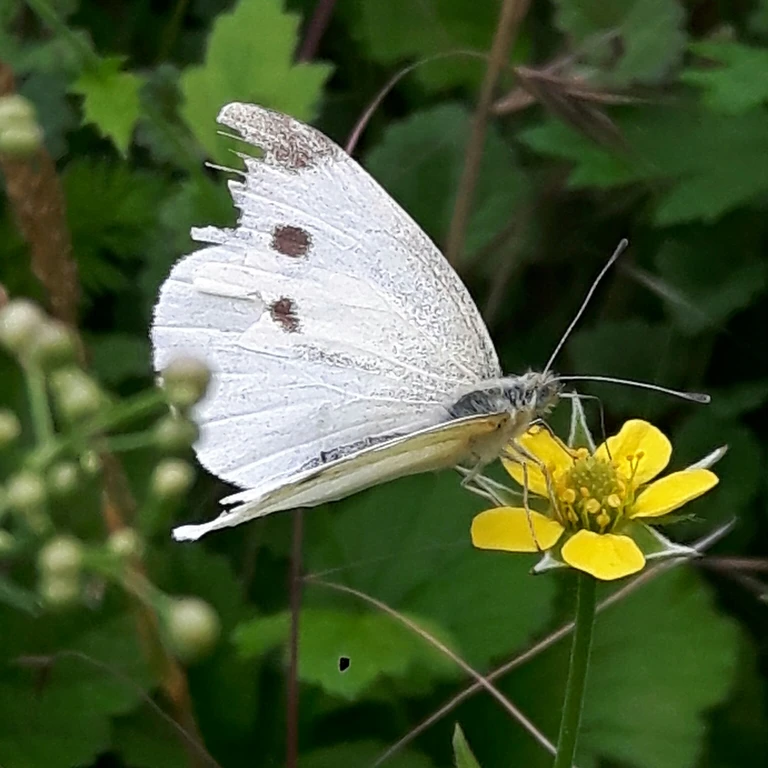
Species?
Pieris rapae
